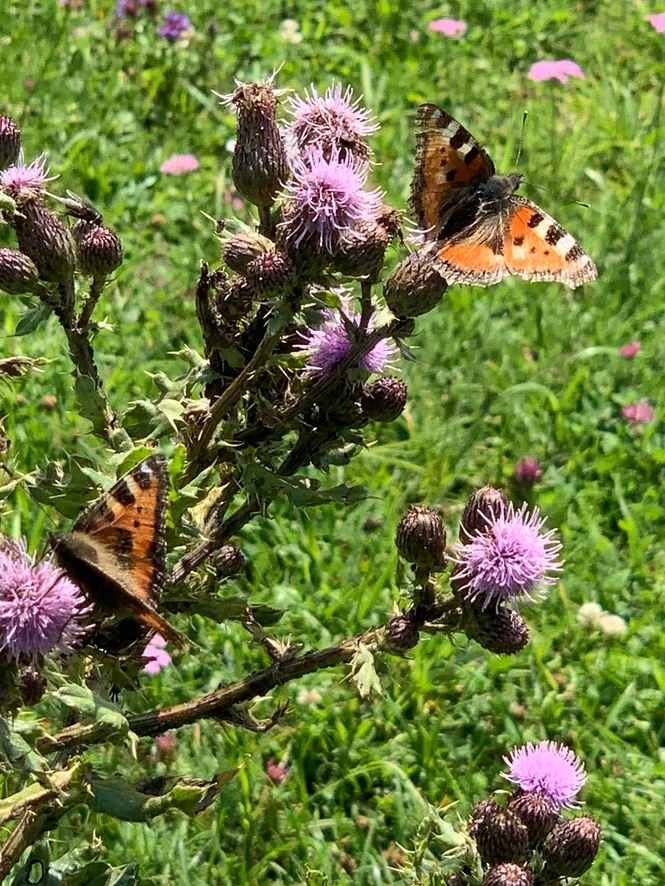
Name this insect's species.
Aglais urticae
